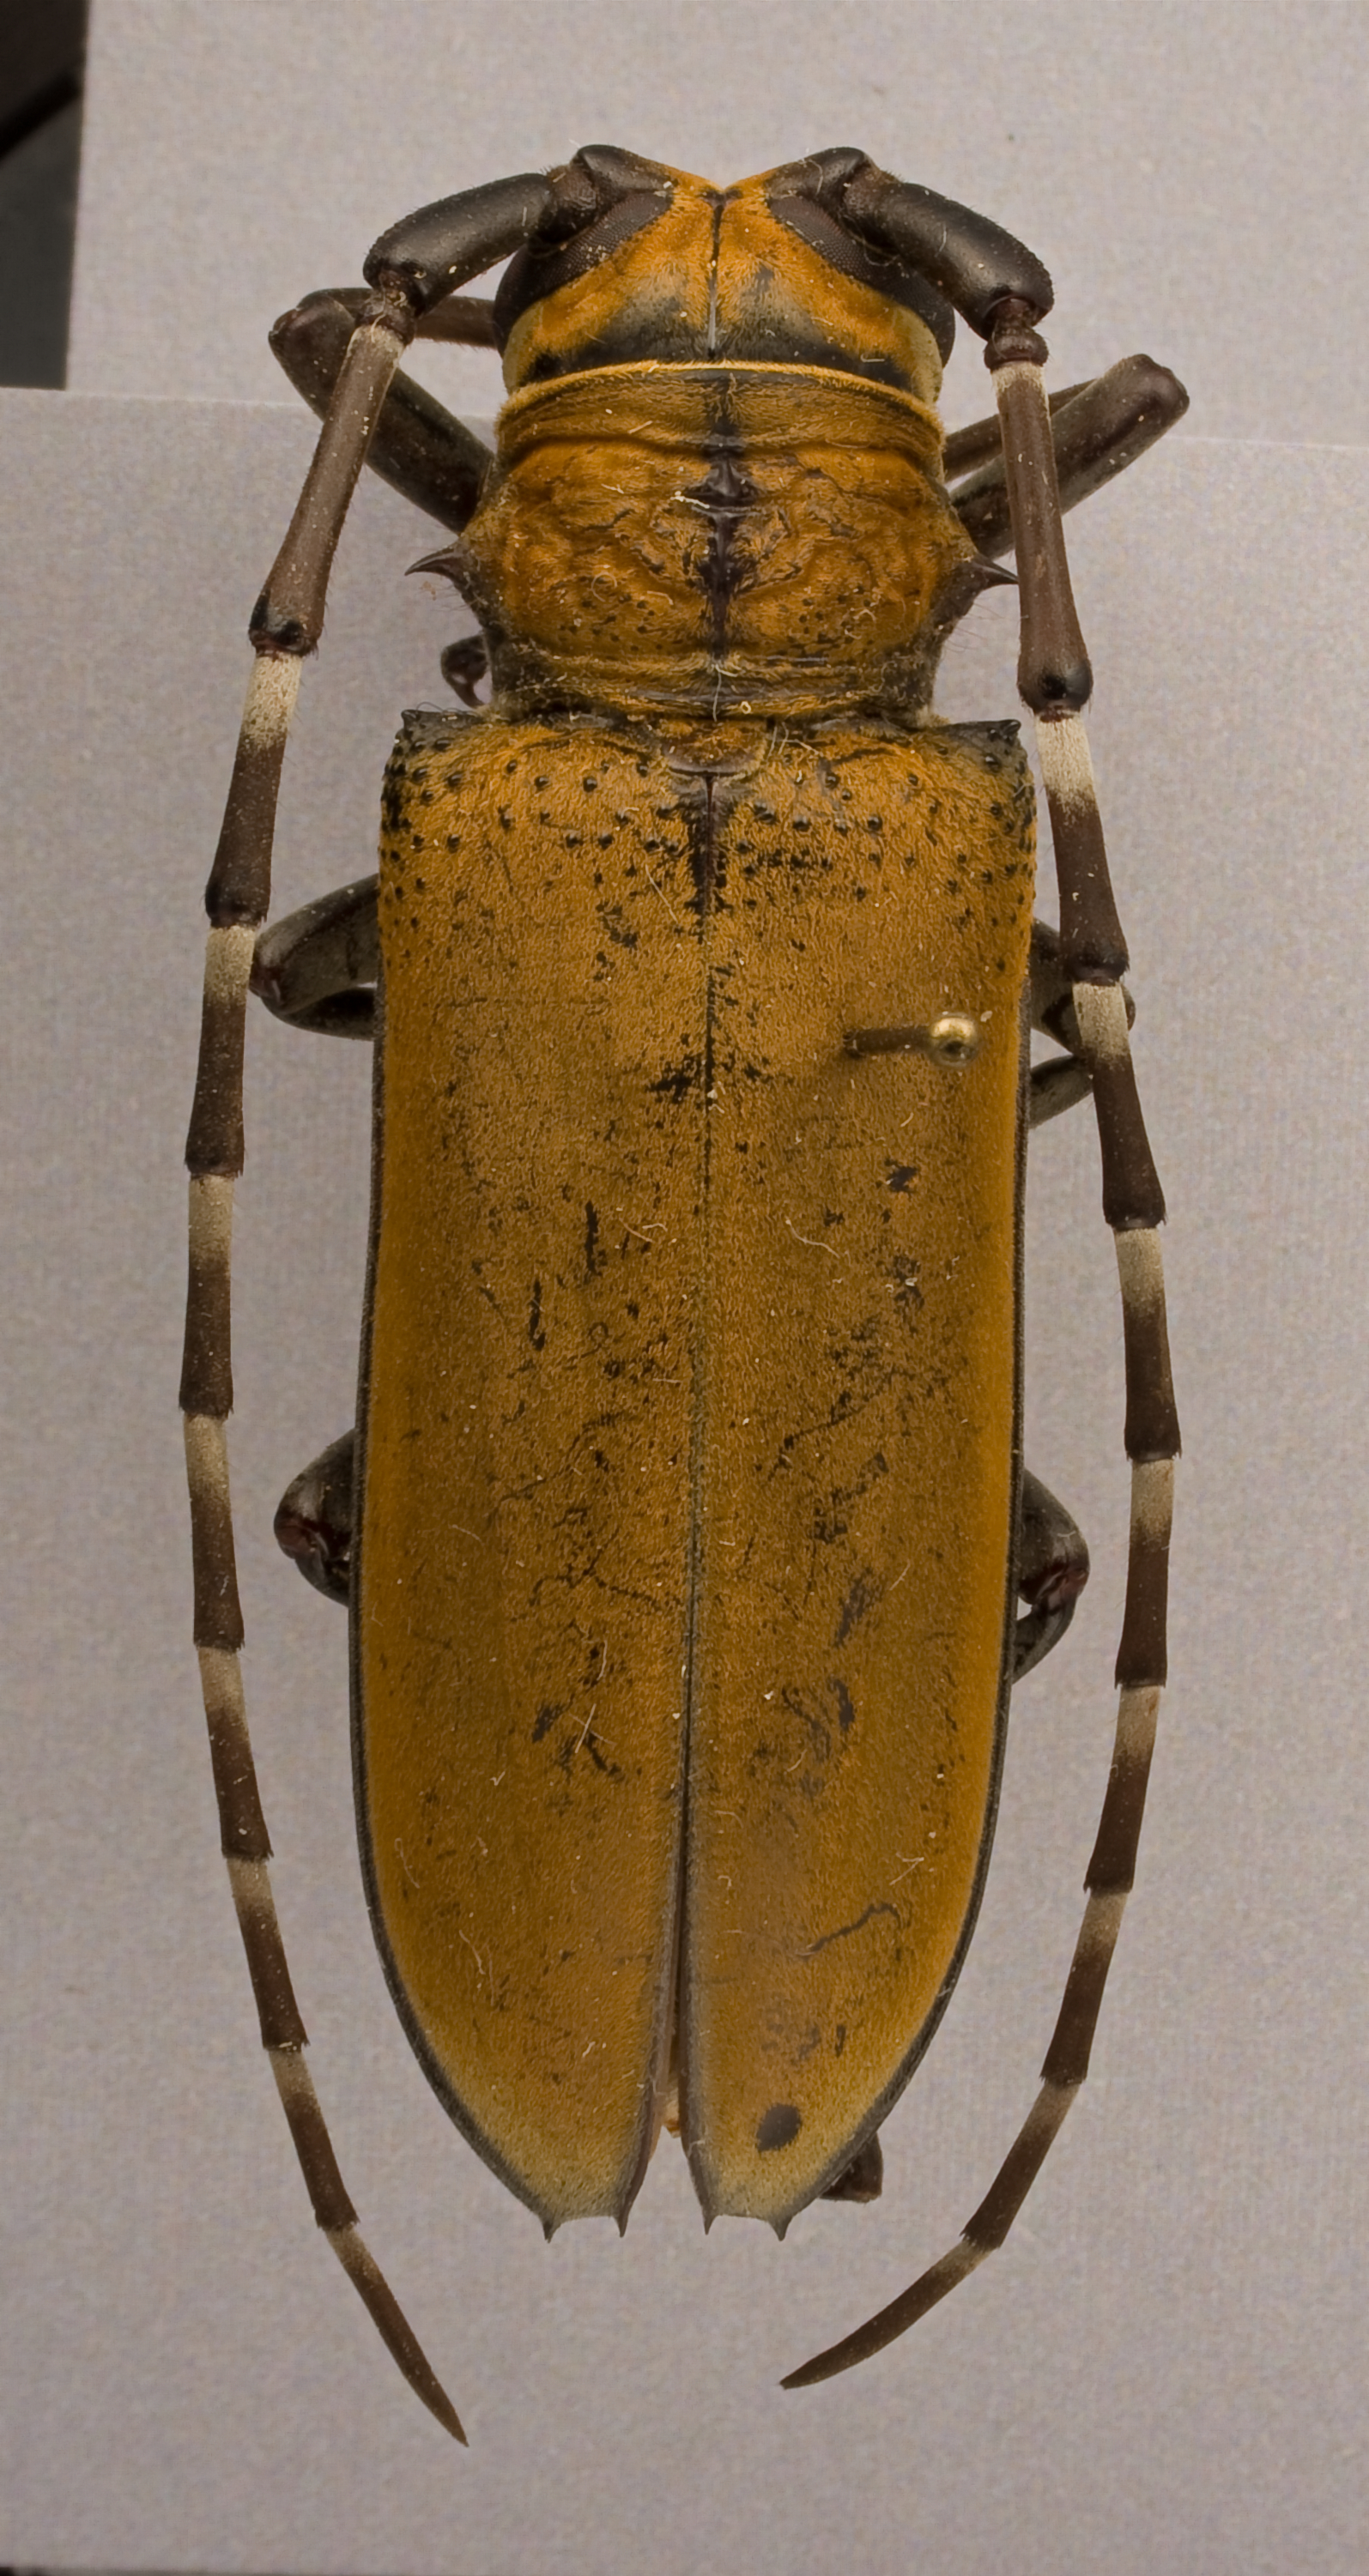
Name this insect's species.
Apriona bicolor
